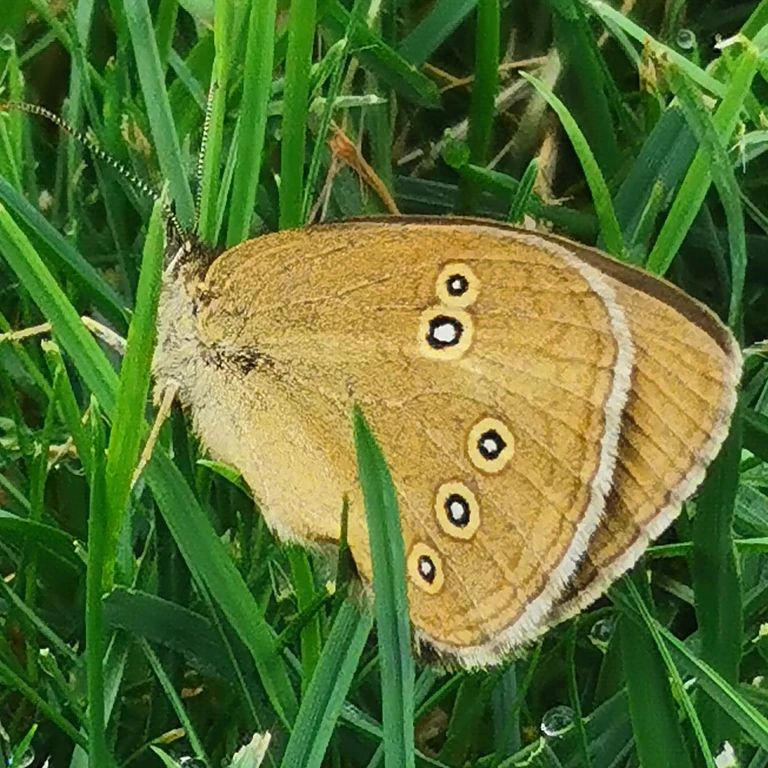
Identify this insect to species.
Aphantopus hyperantus
